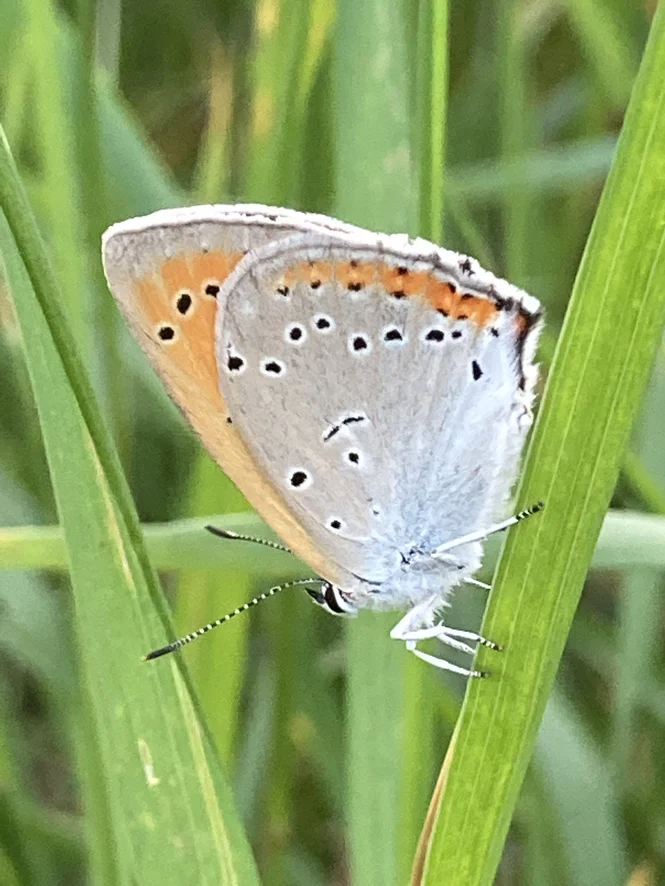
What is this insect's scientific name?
Lycaena dispar
